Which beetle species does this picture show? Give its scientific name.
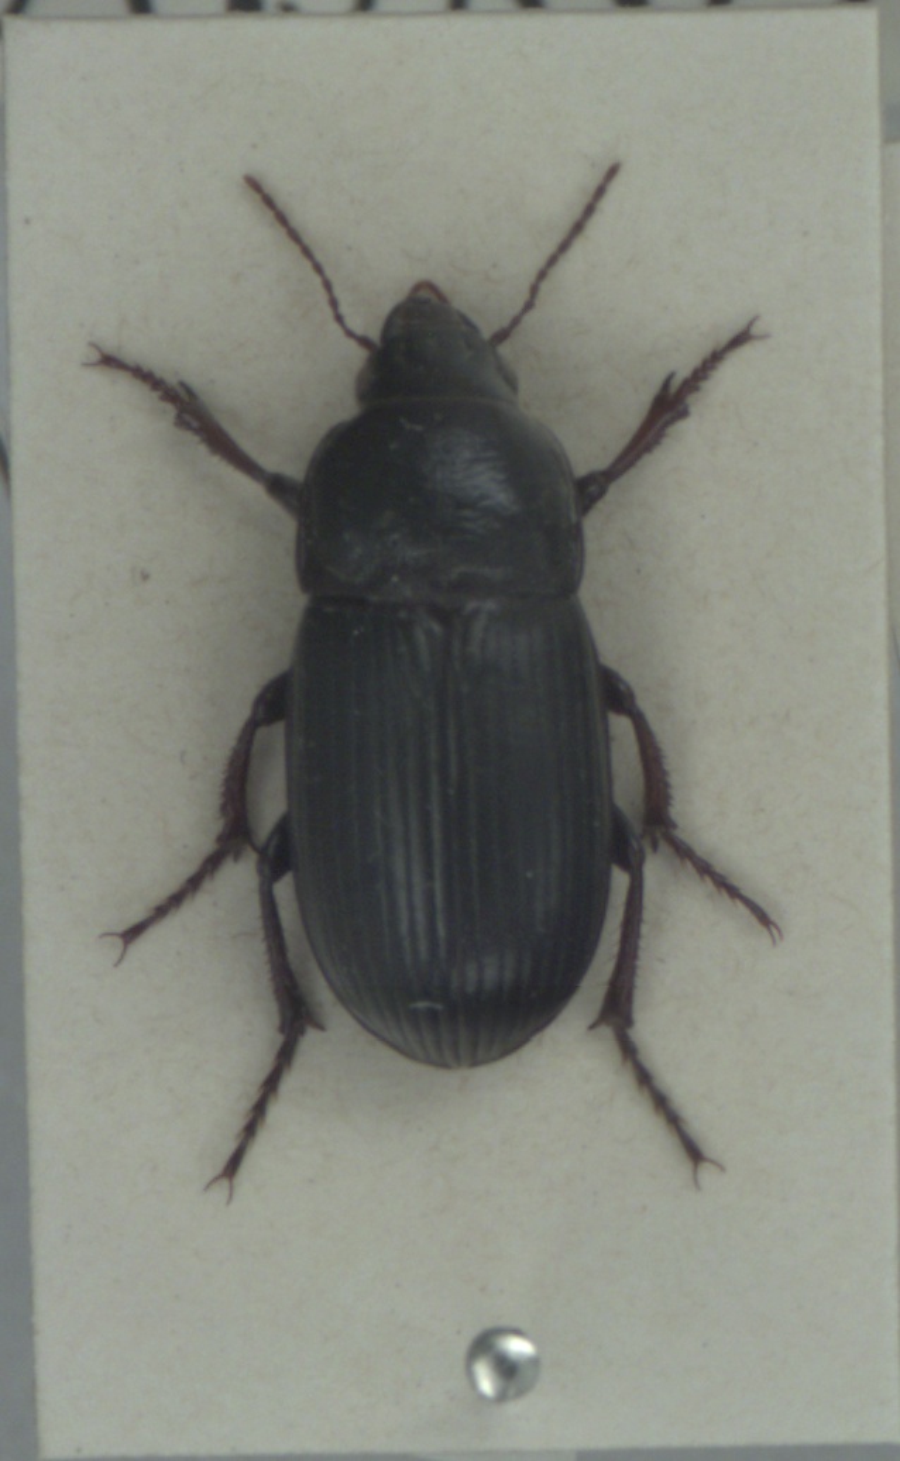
Zabrus tenebrioides
